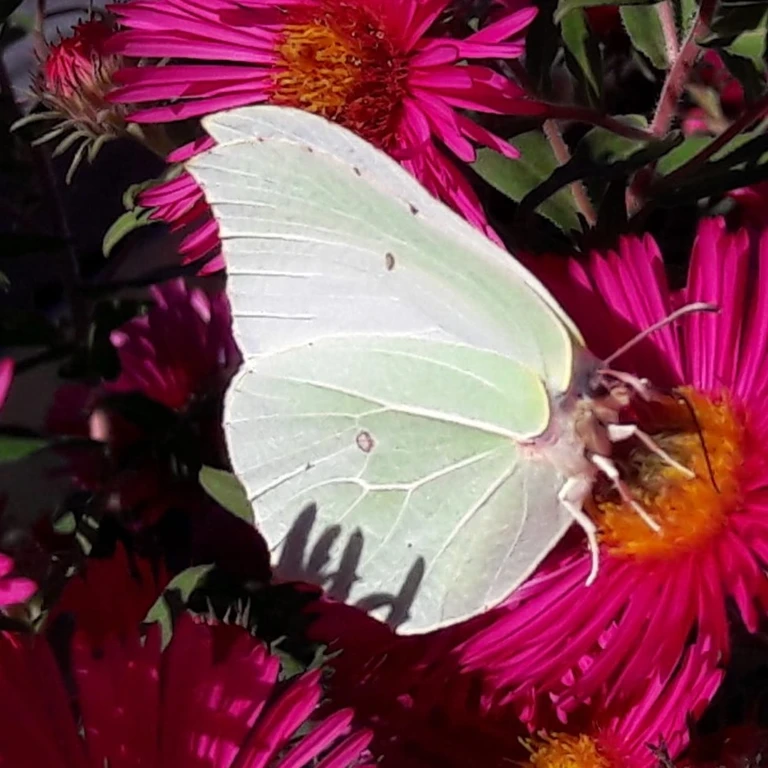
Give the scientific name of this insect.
Gonepteryx rhamni
